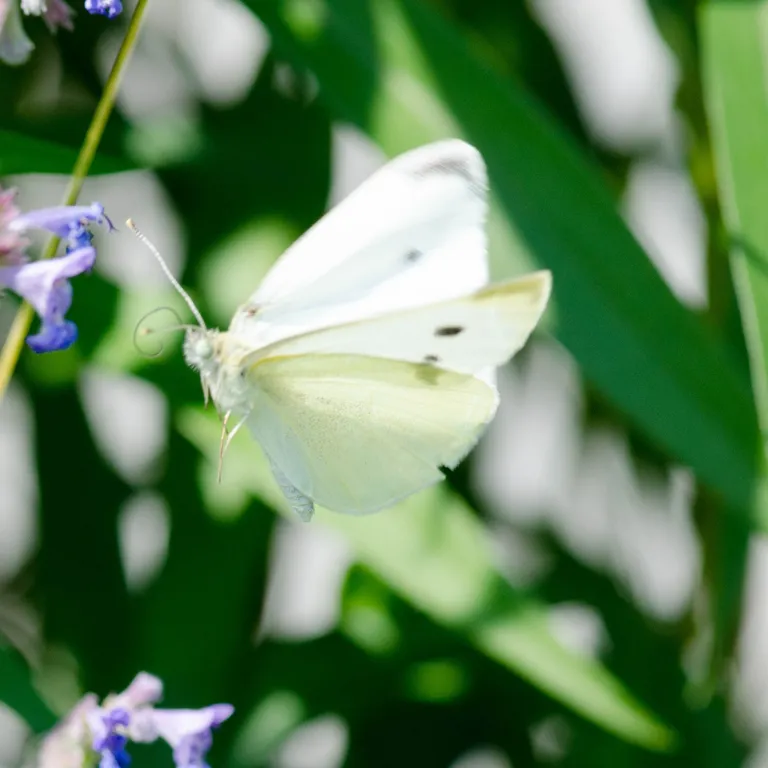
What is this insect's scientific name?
Pieris rapae
